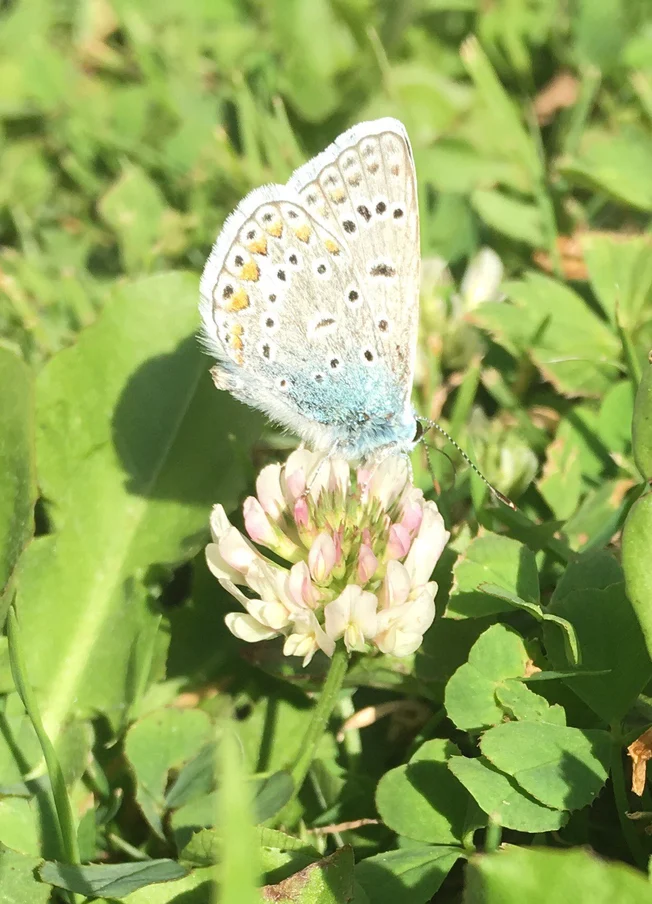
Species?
Polyommatus icarus
